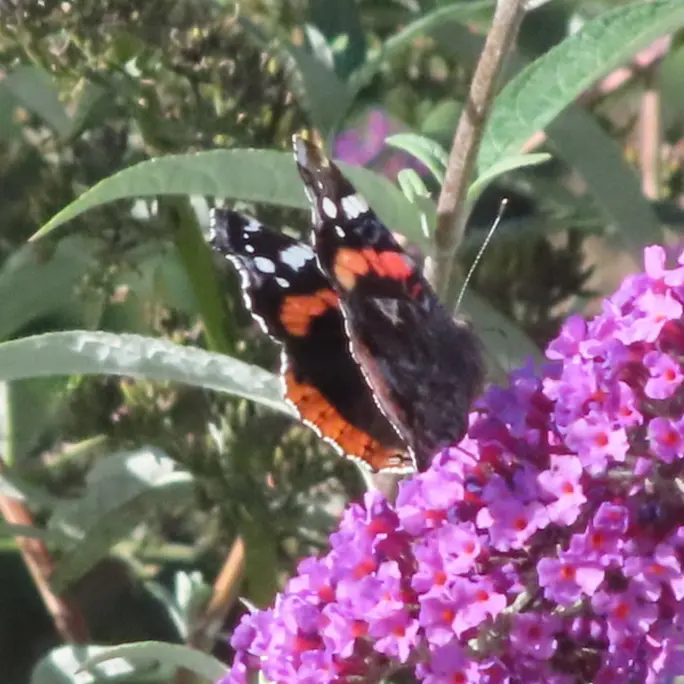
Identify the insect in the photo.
Vanessa atalanta
